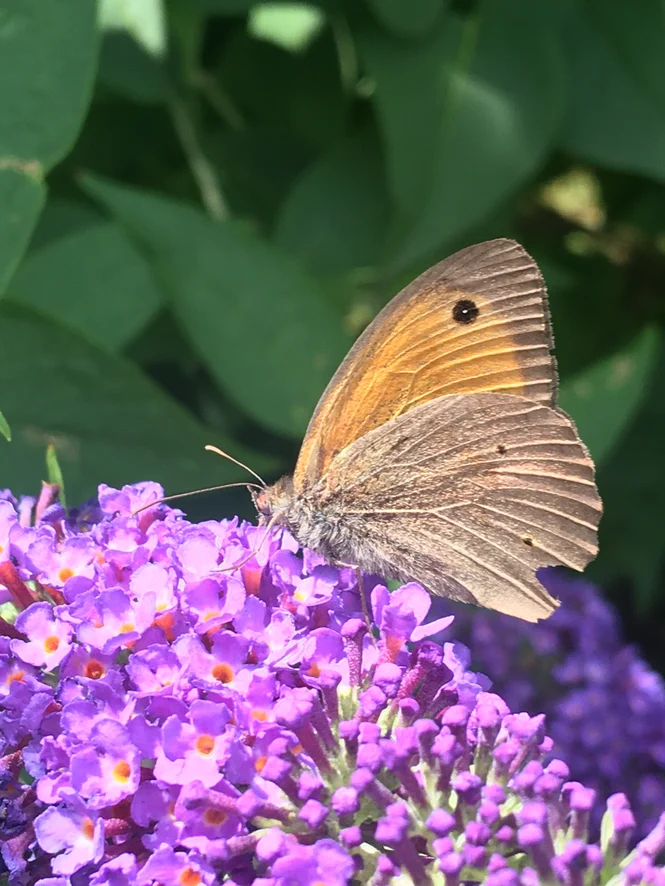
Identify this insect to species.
Maniola jurtina
